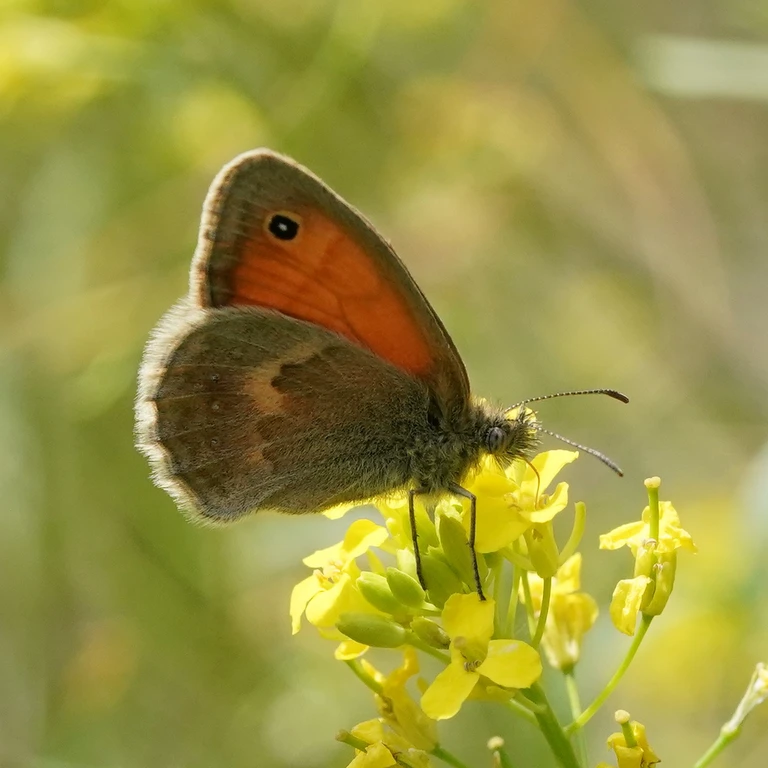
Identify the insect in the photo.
Coenonympha pamphilus
